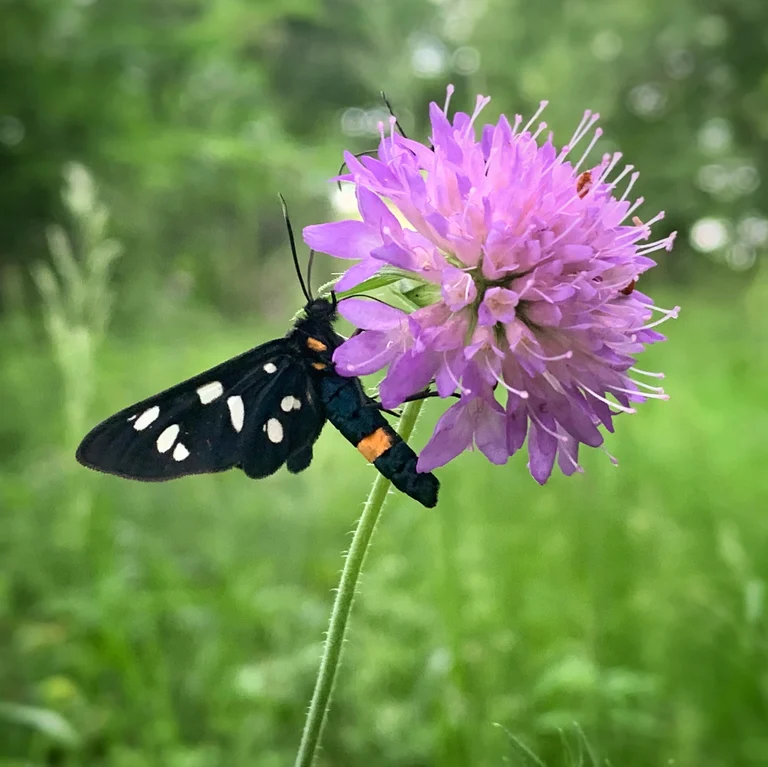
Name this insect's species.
Amata phegea
